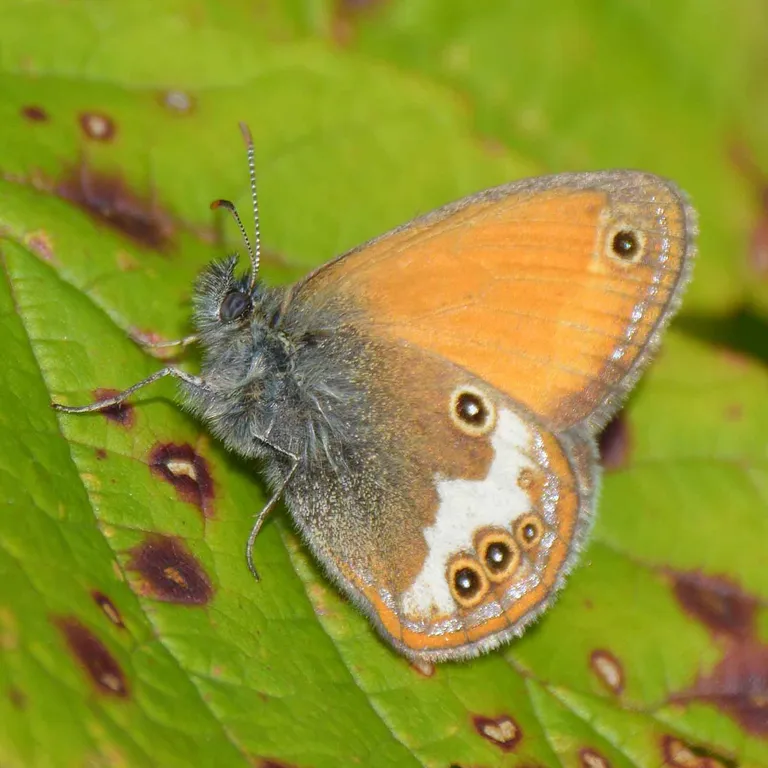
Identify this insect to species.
Coenonympha arcania
